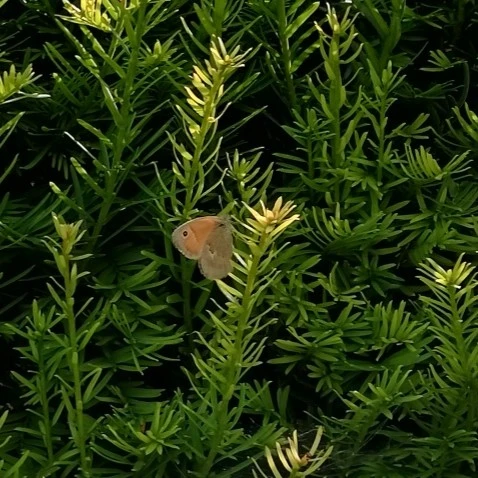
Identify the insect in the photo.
Coenonympha pamphilus
